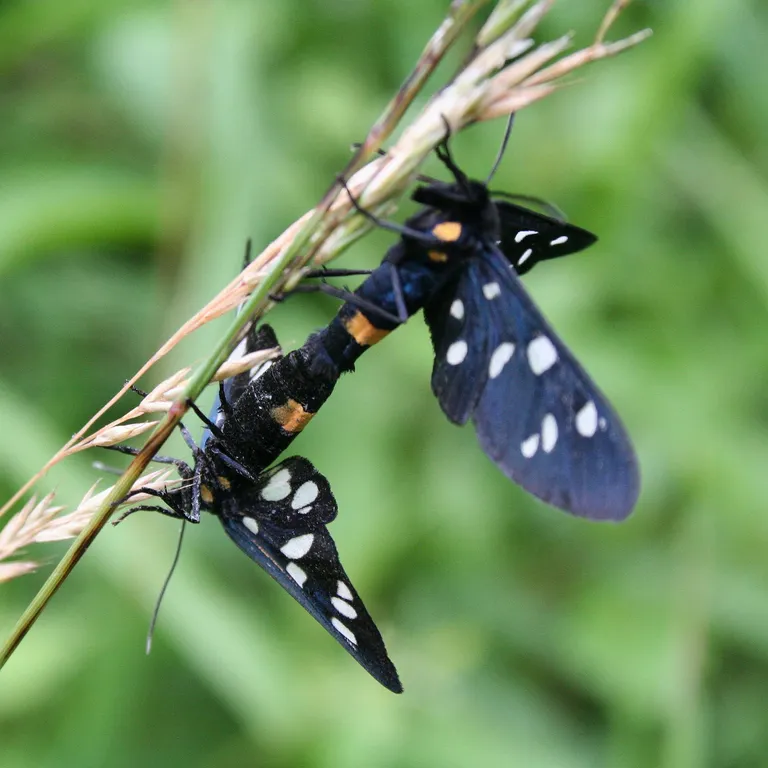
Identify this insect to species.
Amata phegea
